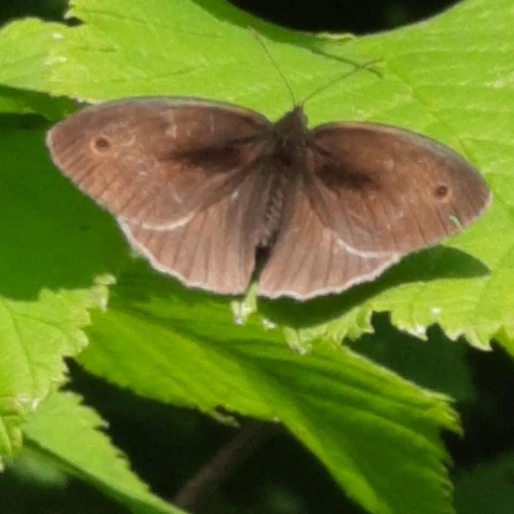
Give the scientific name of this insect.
Maniola jurtina
